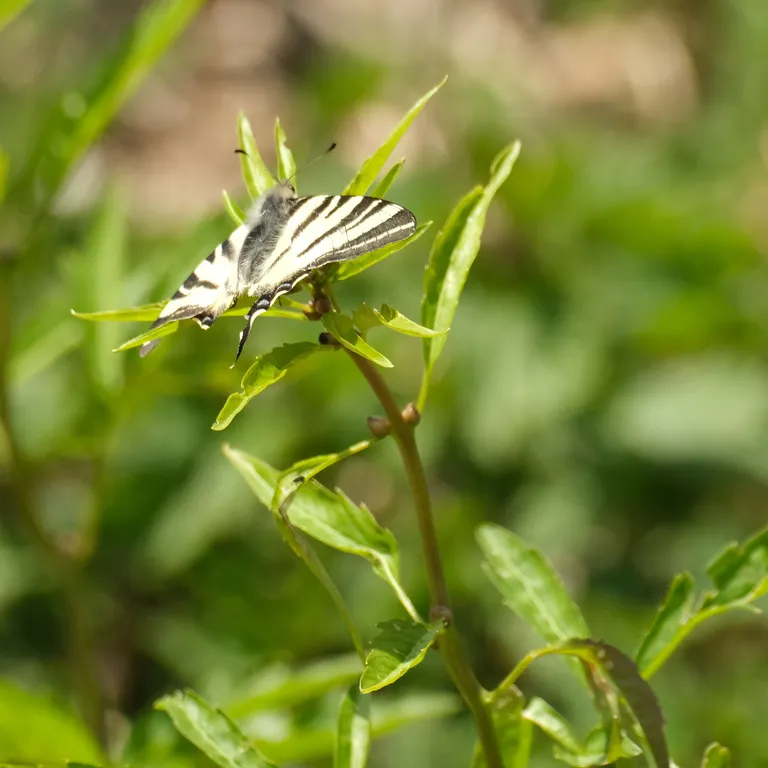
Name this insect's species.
Iphiclides podalirius
